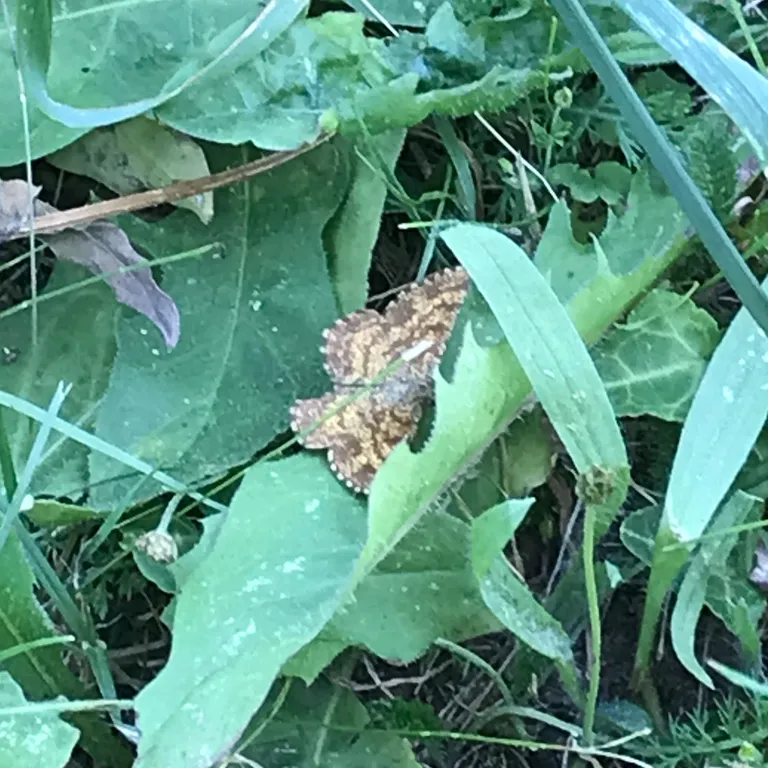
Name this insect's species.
Ematurga atomaria
